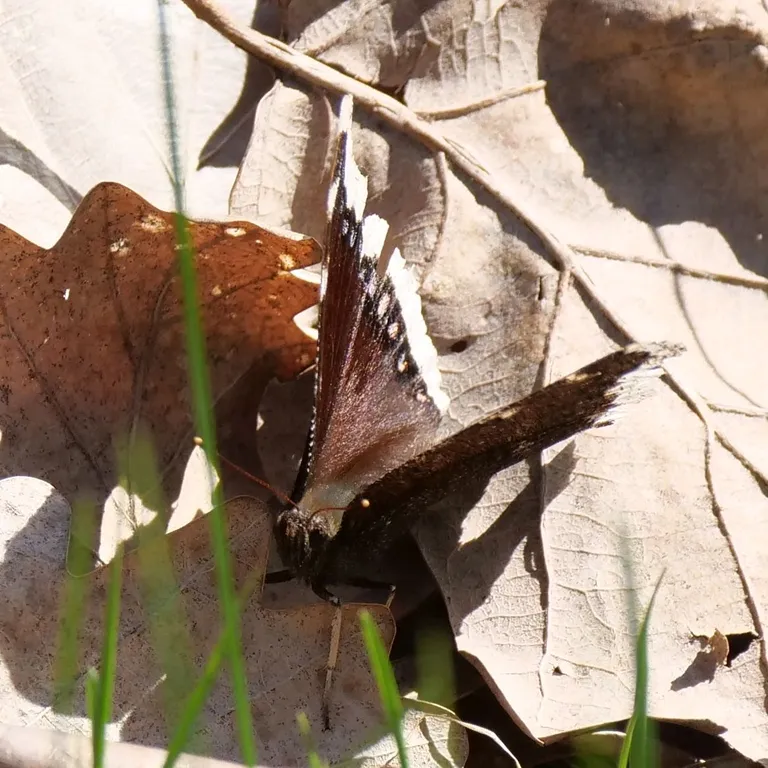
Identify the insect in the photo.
Nymphalis antiopa
